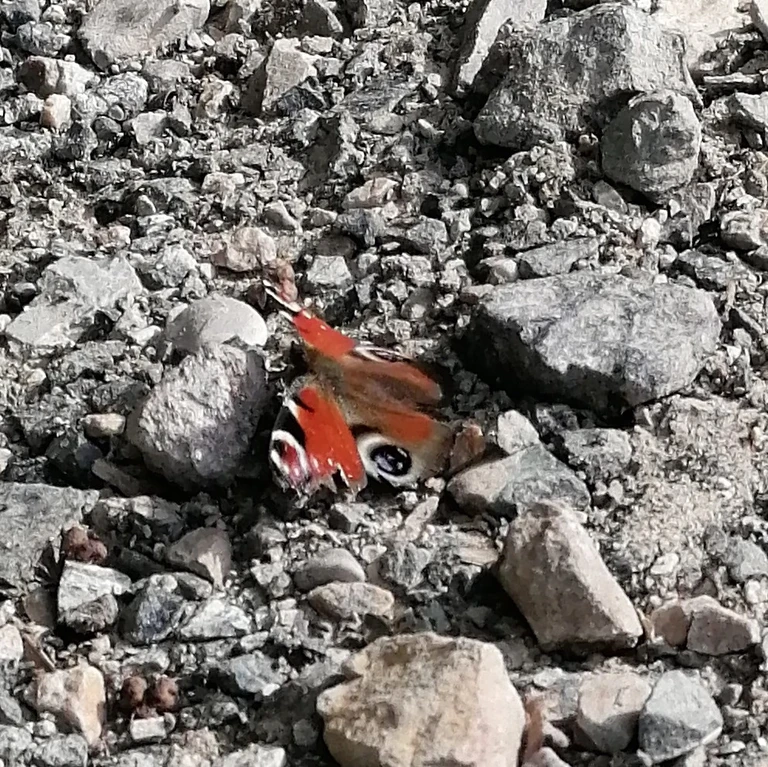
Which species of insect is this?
Aglais io
